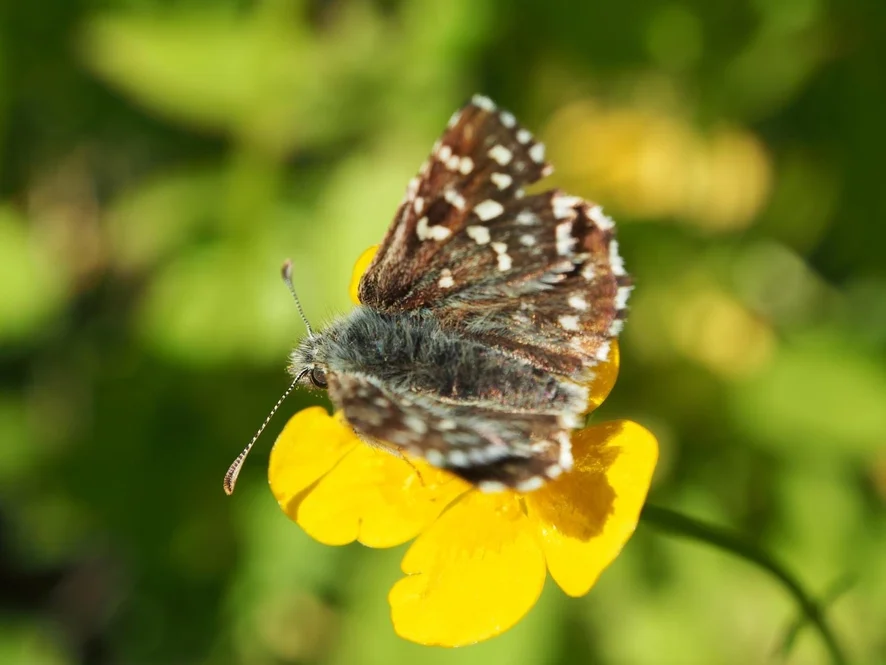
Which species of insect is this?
Pyrgus malvae
